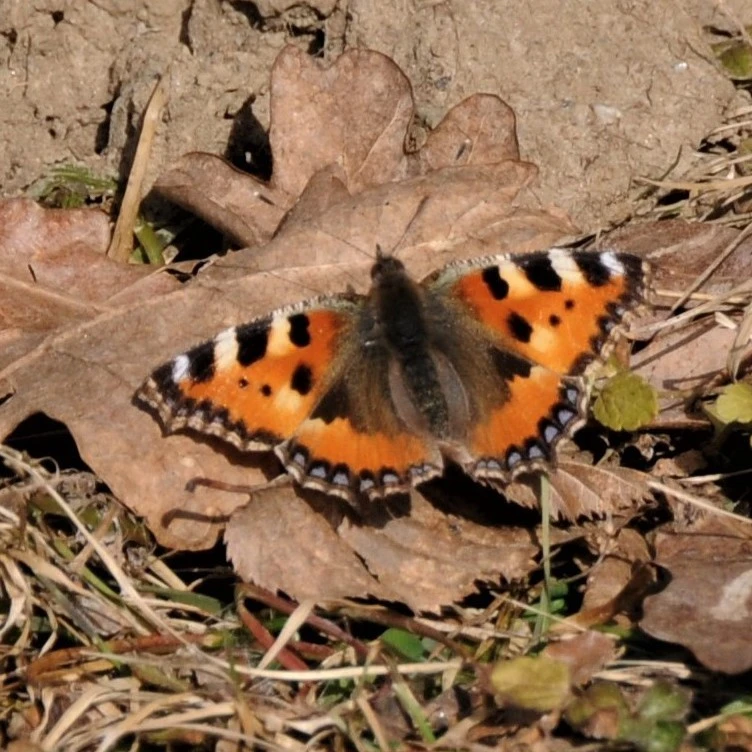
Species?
Aglais urticae
